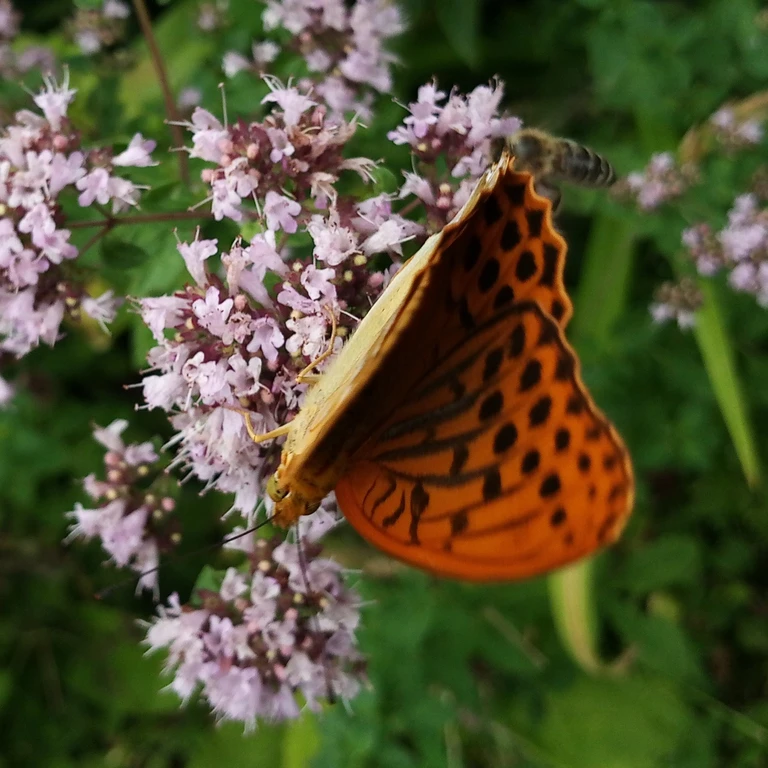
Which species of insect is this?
Argynnis paphia
